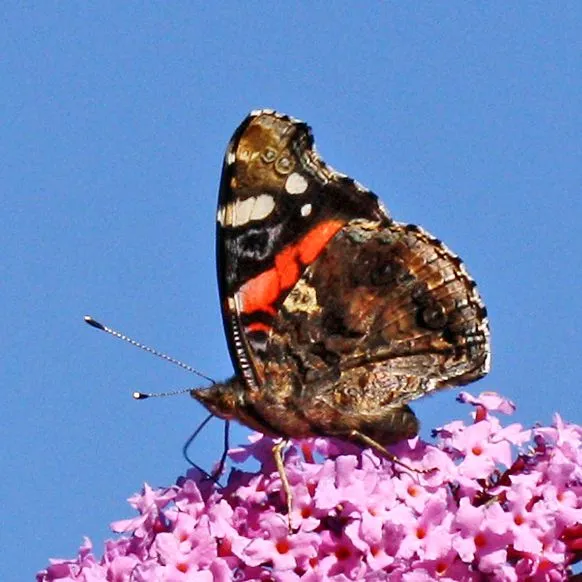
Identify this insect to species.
Vanessa atalanta
